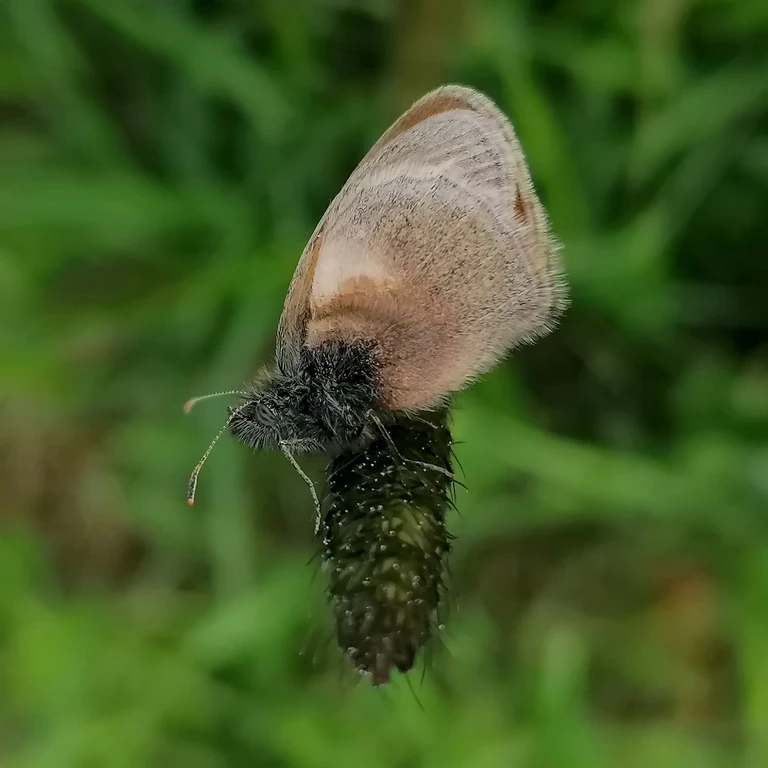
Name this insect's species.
Coenonympha pamphilus
